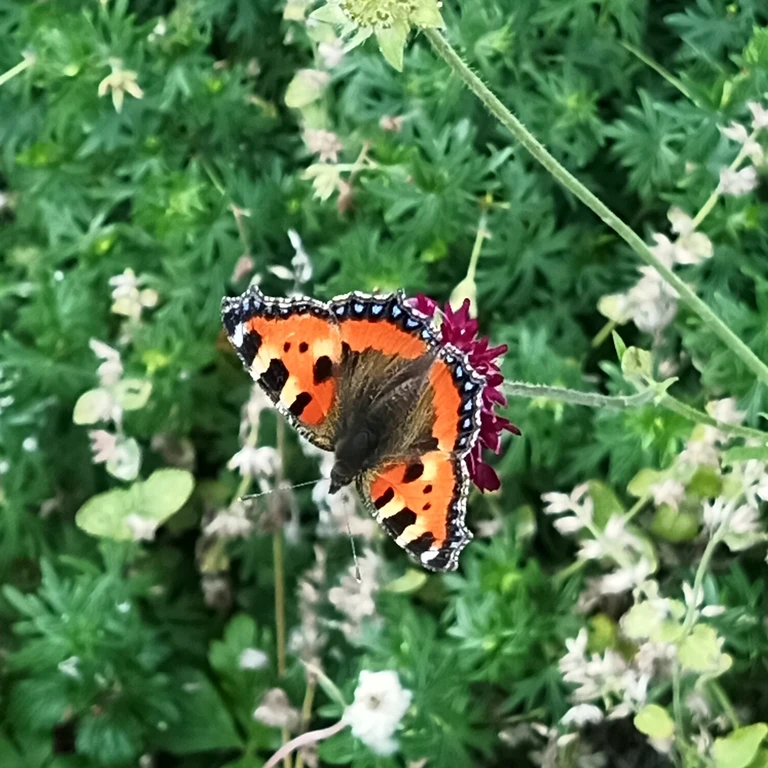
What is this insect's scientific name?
Aglais urticae
